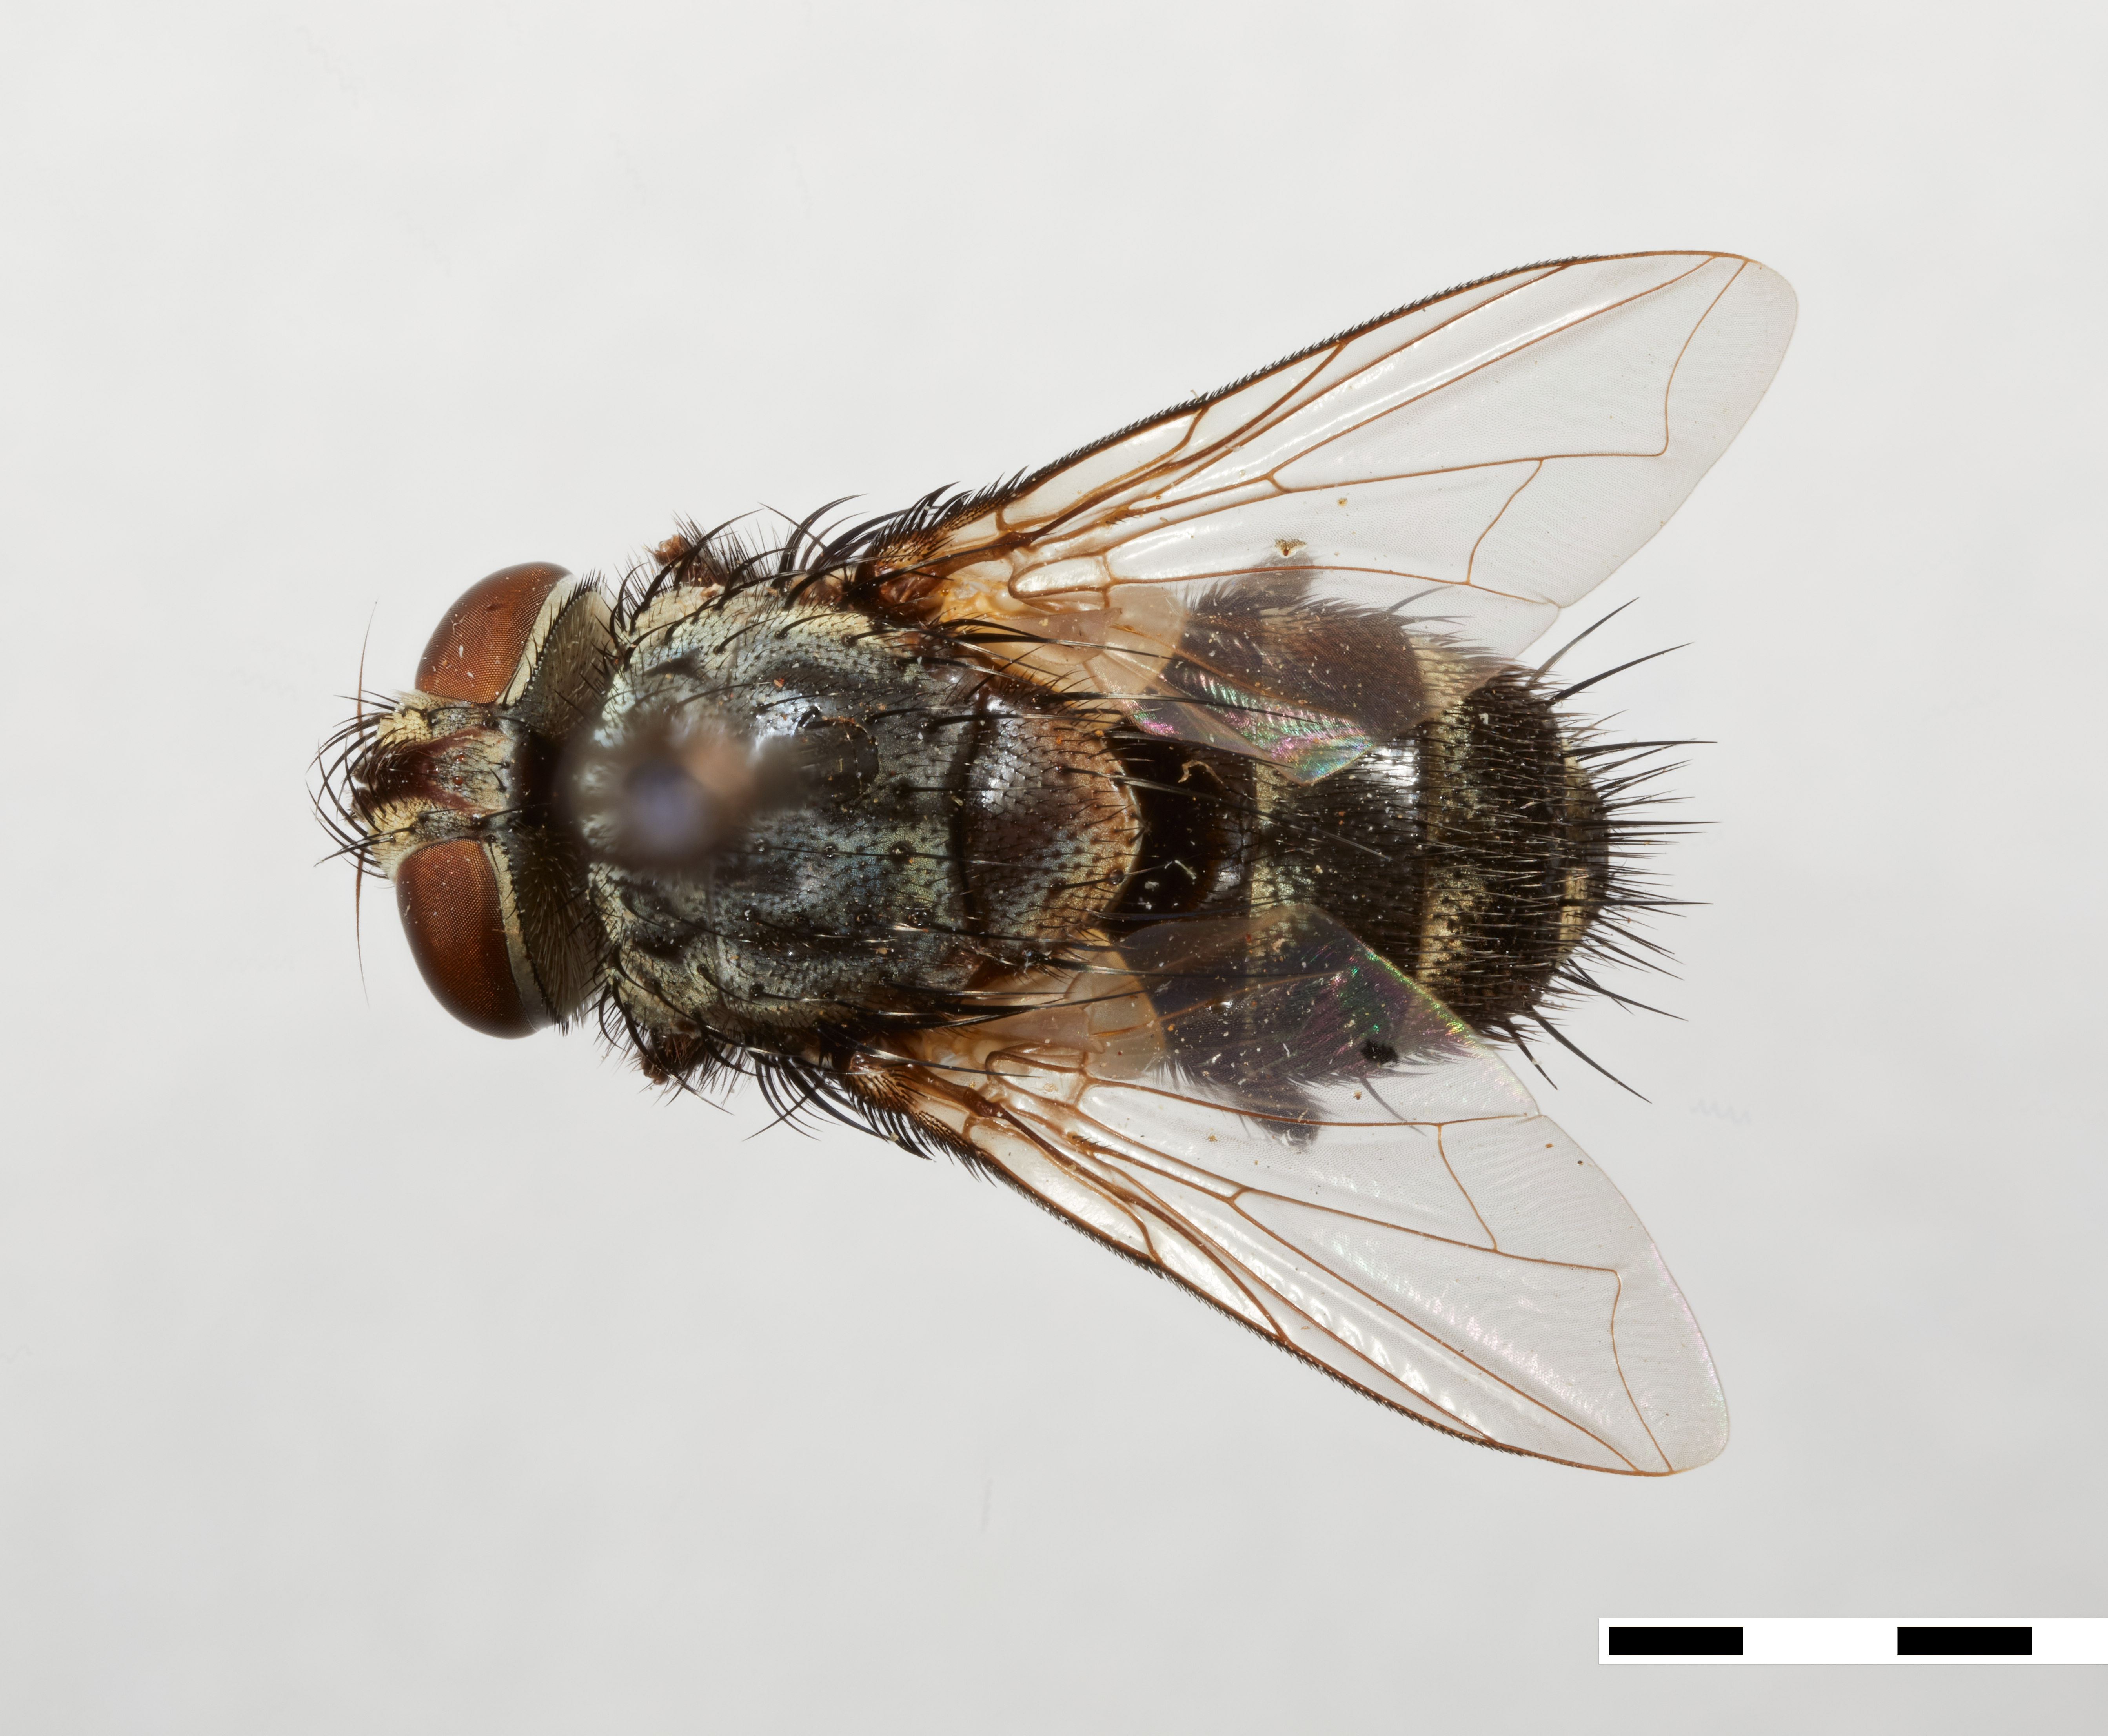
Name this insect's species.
Stenosturmia peruana
